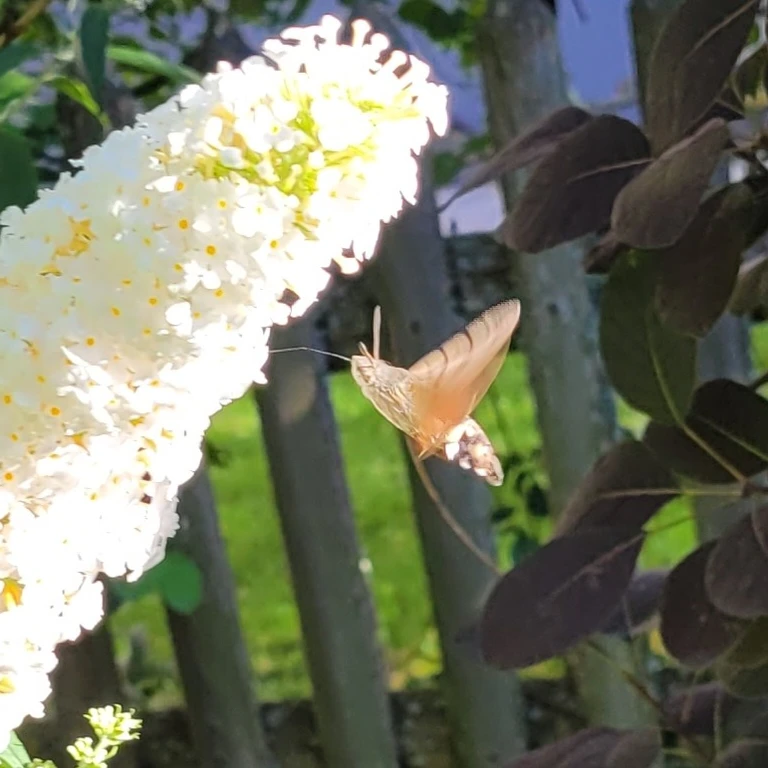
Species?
Macroglossum stellatarum
